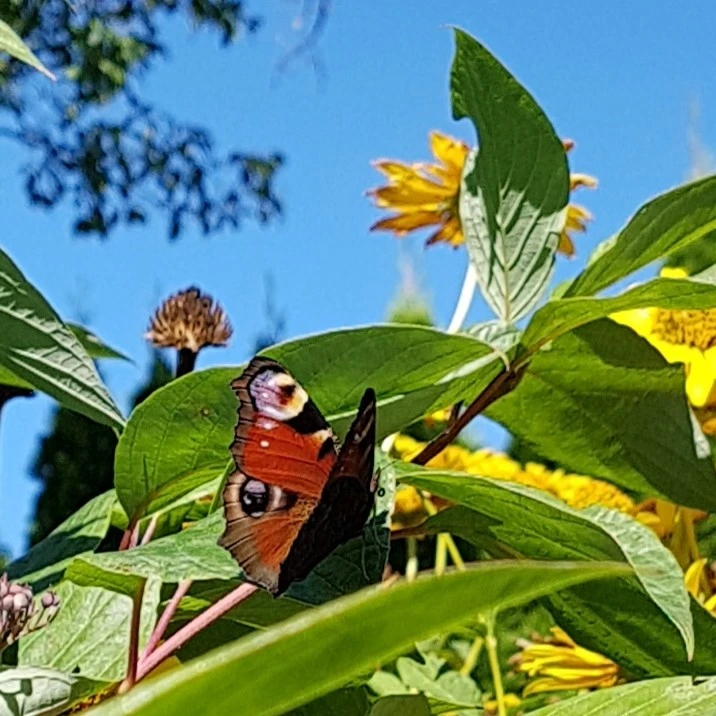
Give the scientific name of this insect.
Aglais io
